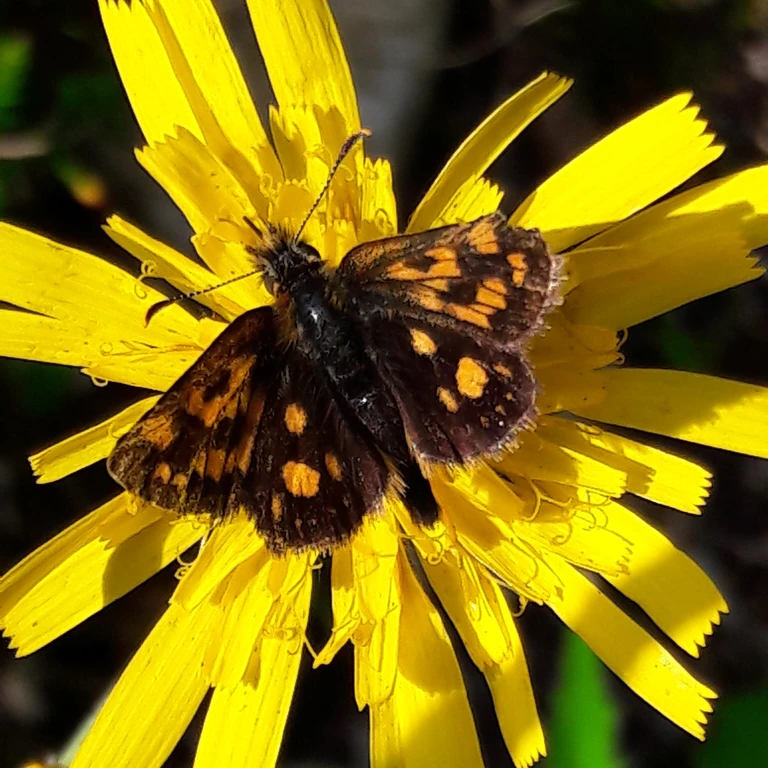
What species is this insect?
Carterocephalus palaemon
